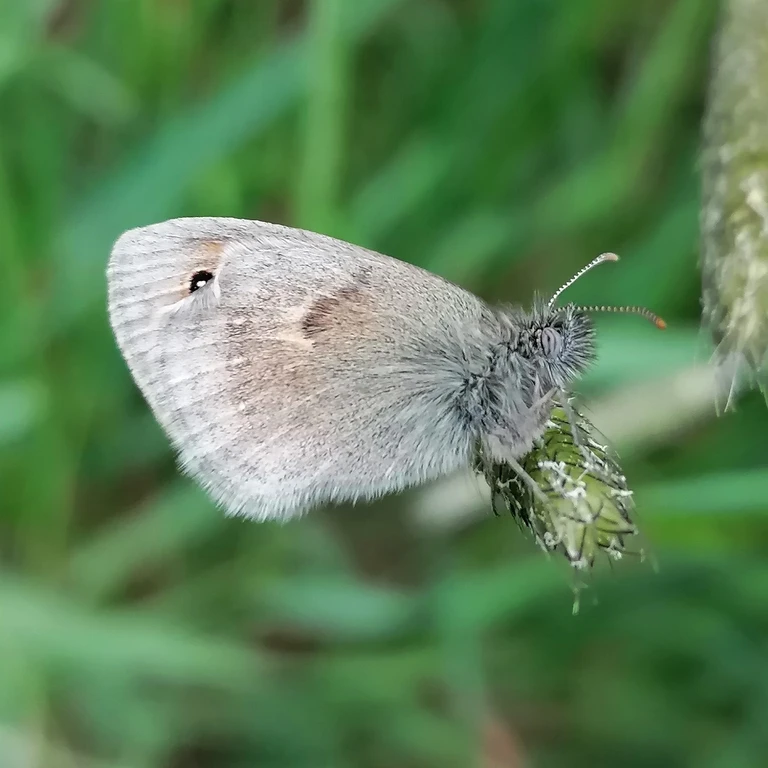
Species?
Coenonympha pamphilus
